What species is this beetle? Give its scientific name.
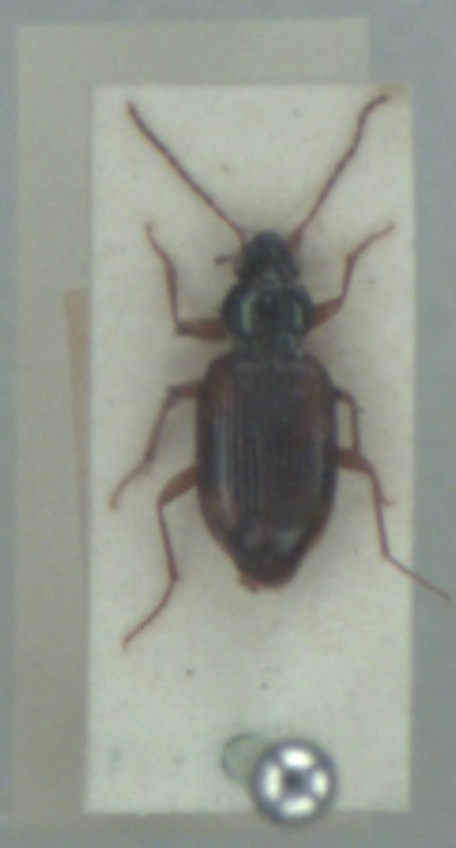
Bembidion tetracolum
